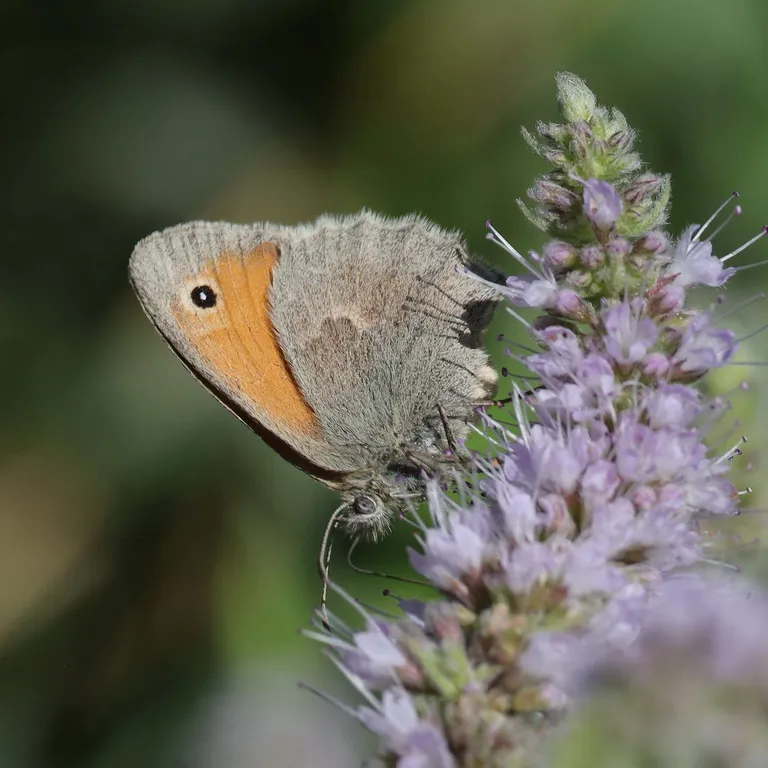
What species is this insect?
Coenonympha pamphilus
